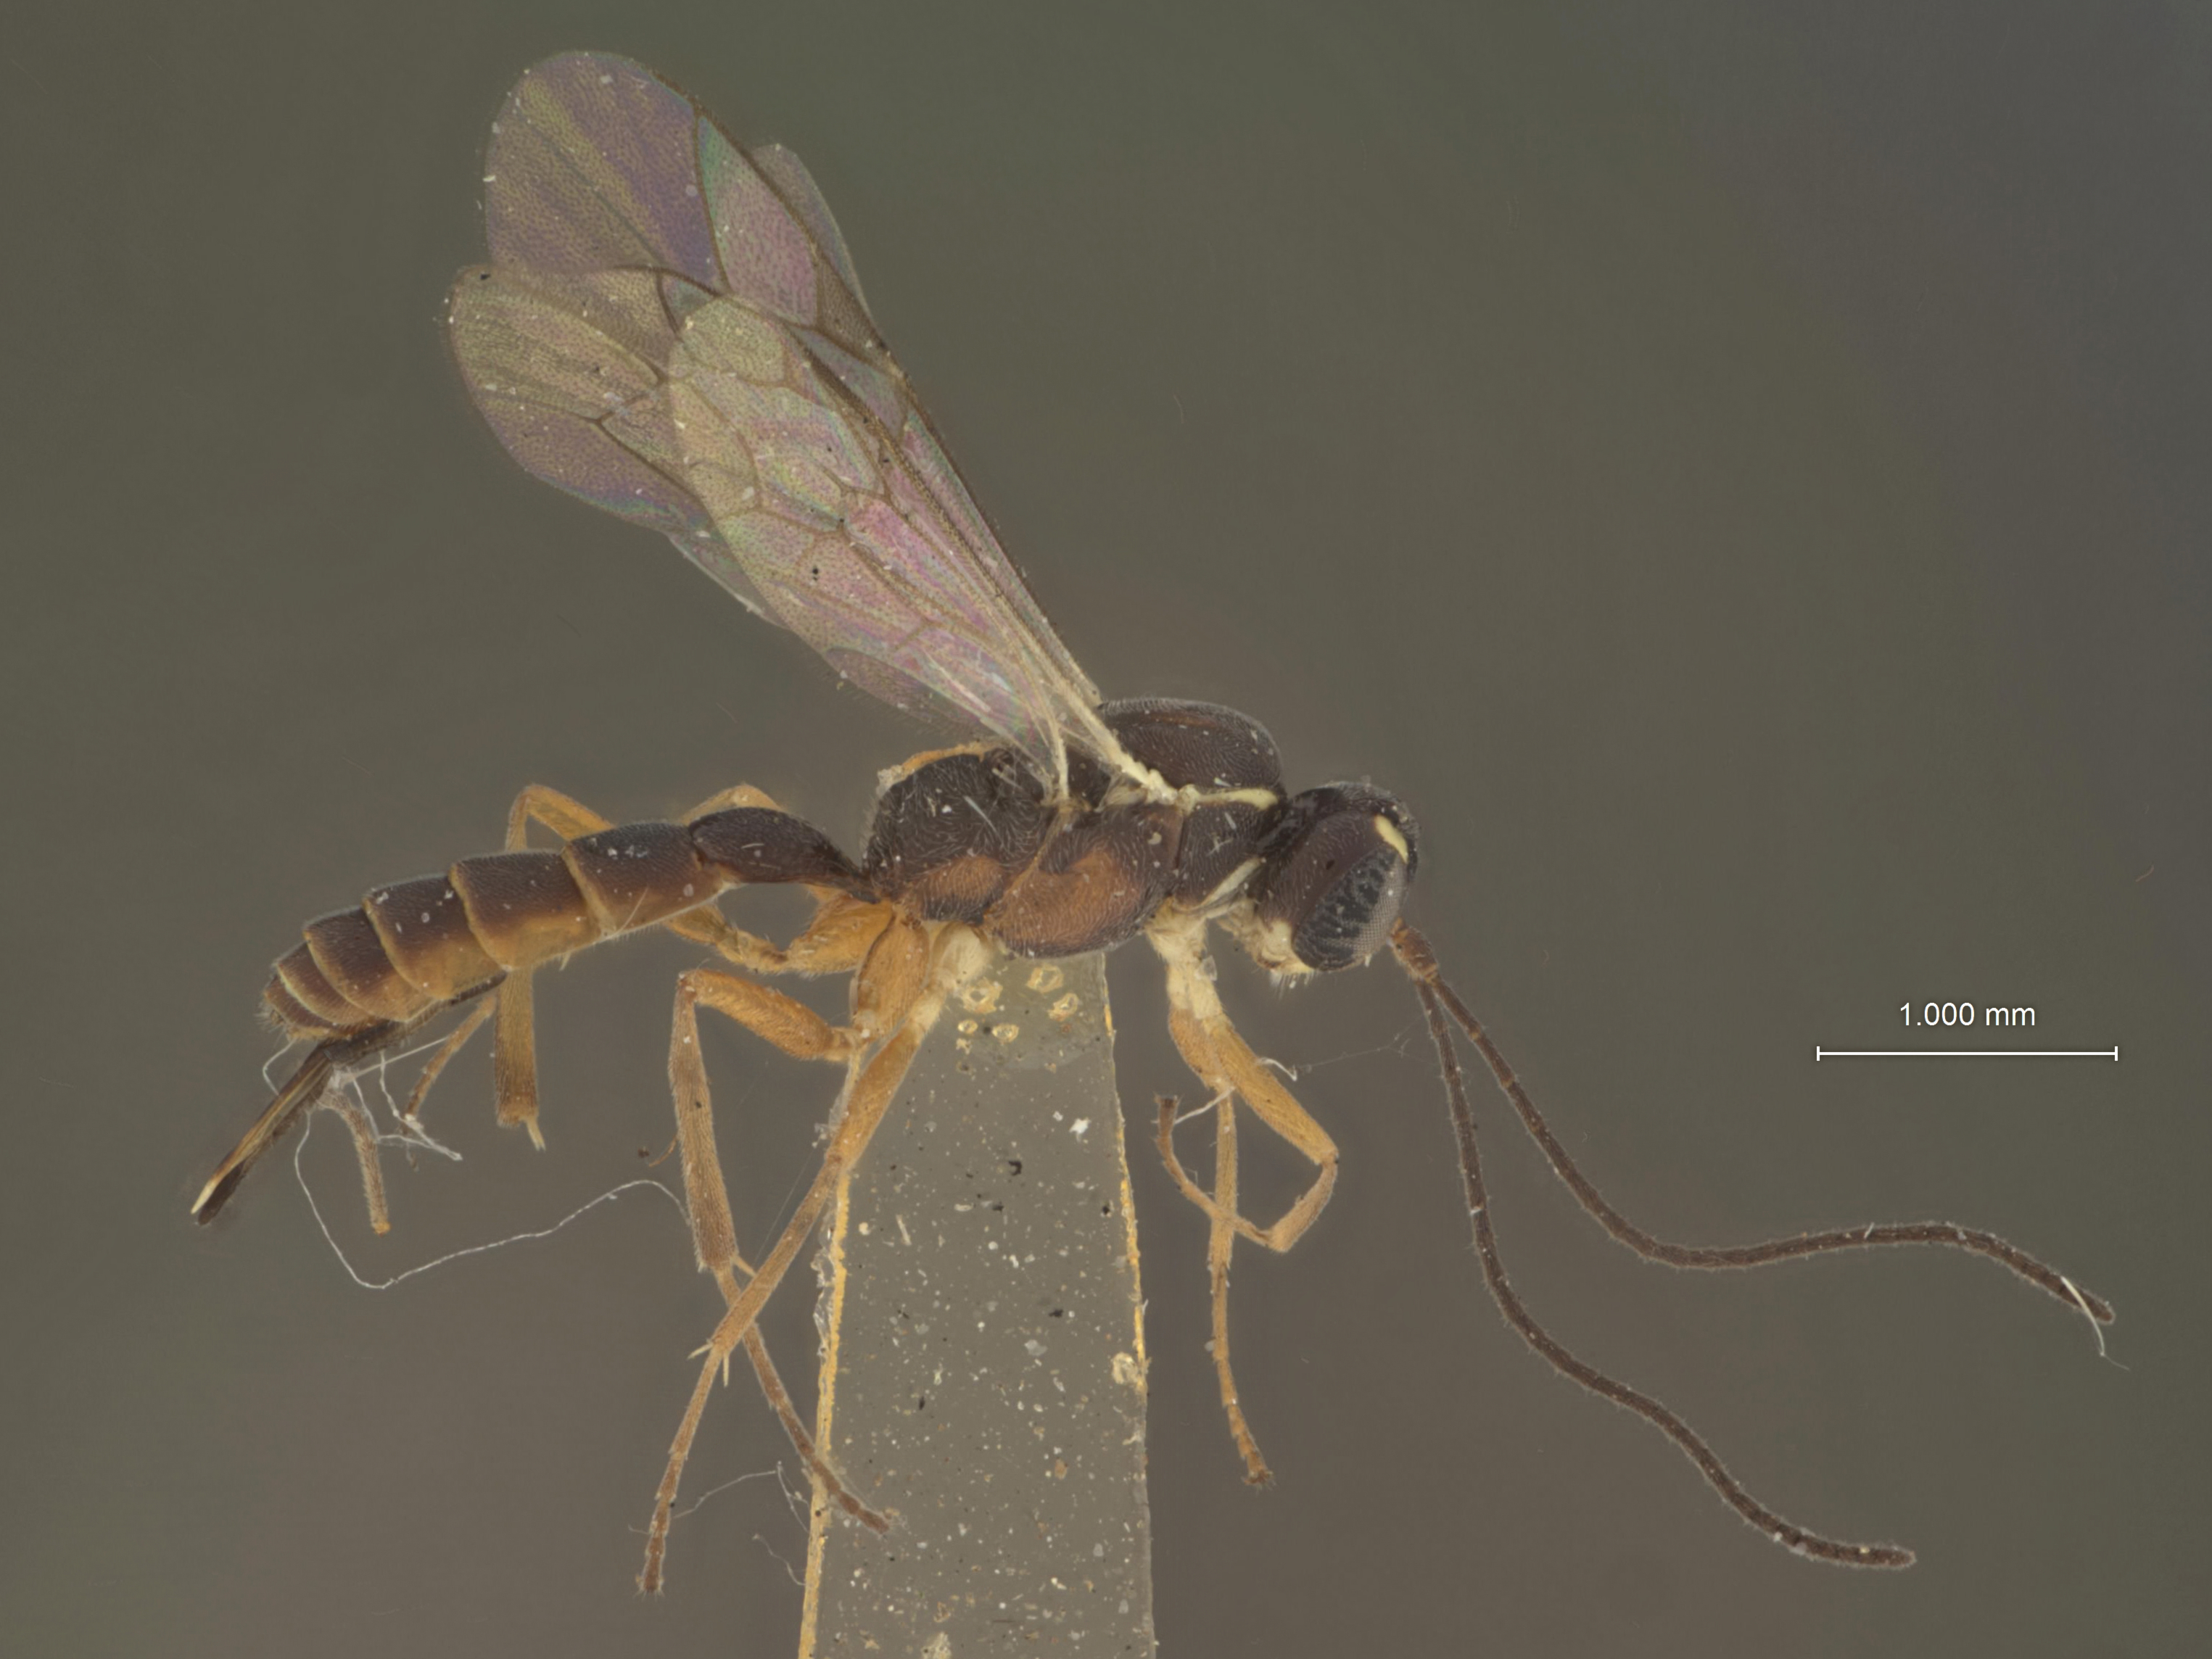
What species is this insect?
Neliopisthus piceae
